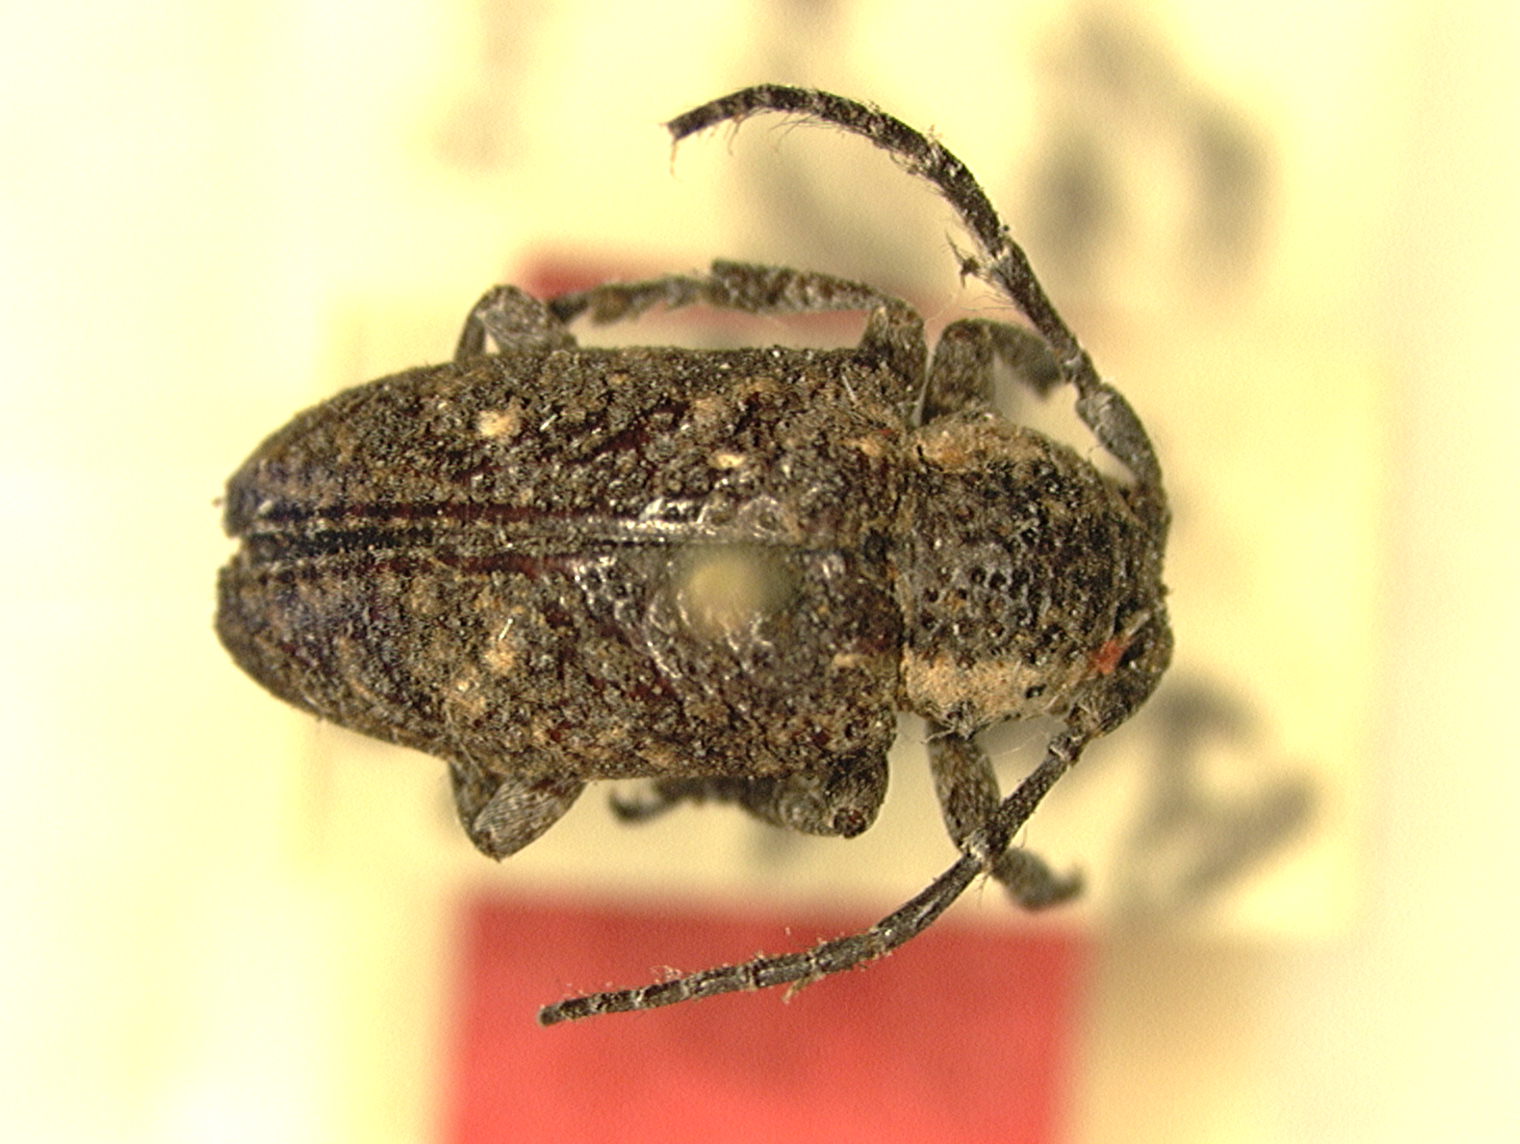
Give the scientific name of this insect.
Crossotus strandiellus (also Corus strandiellus)
